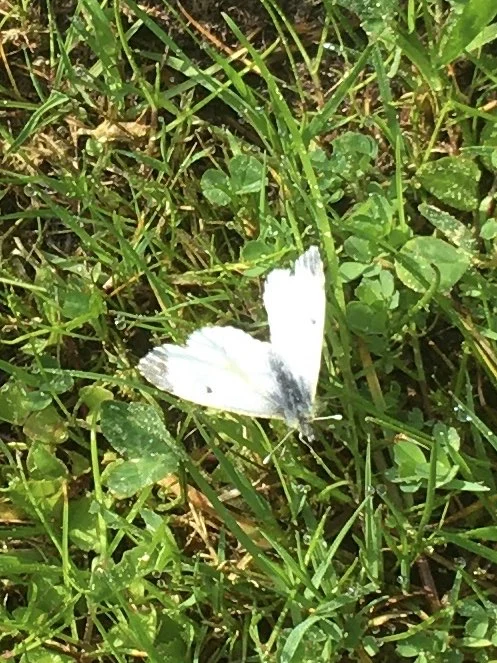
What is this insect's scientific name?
Anthocharis cardamines
